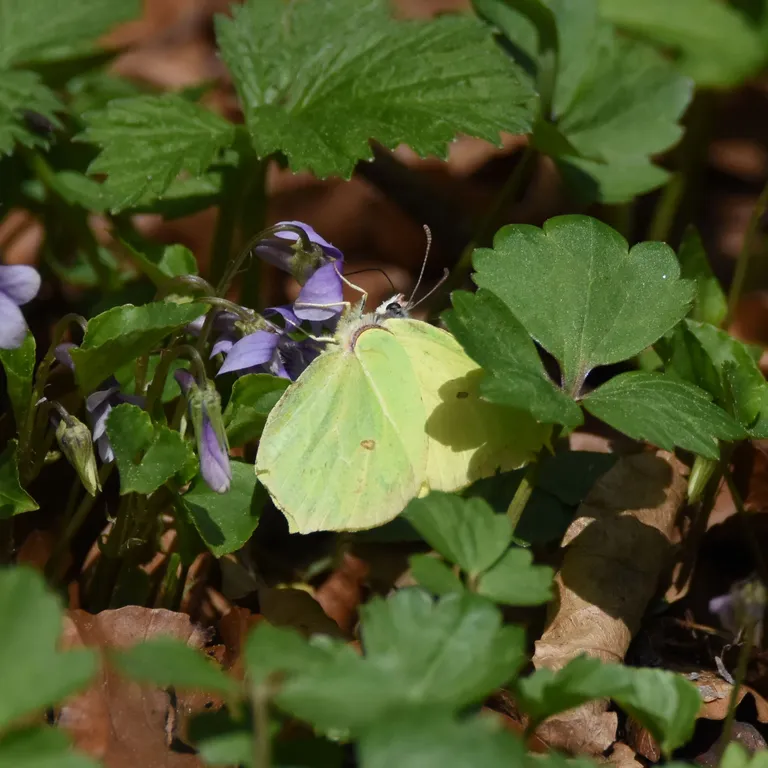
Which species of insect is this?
Gonepteryx rhamni
